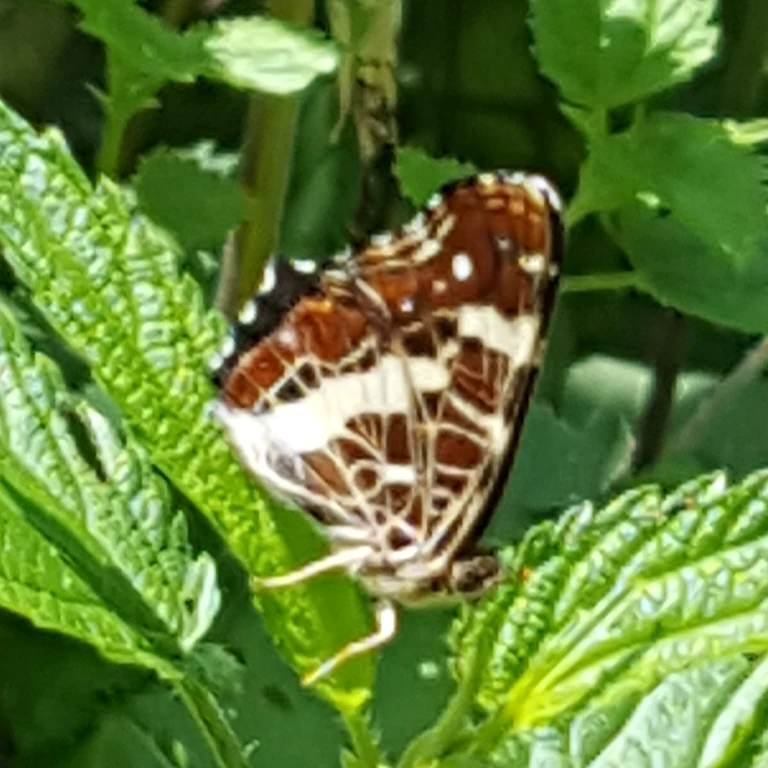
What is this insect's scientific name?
Araschnia levana
